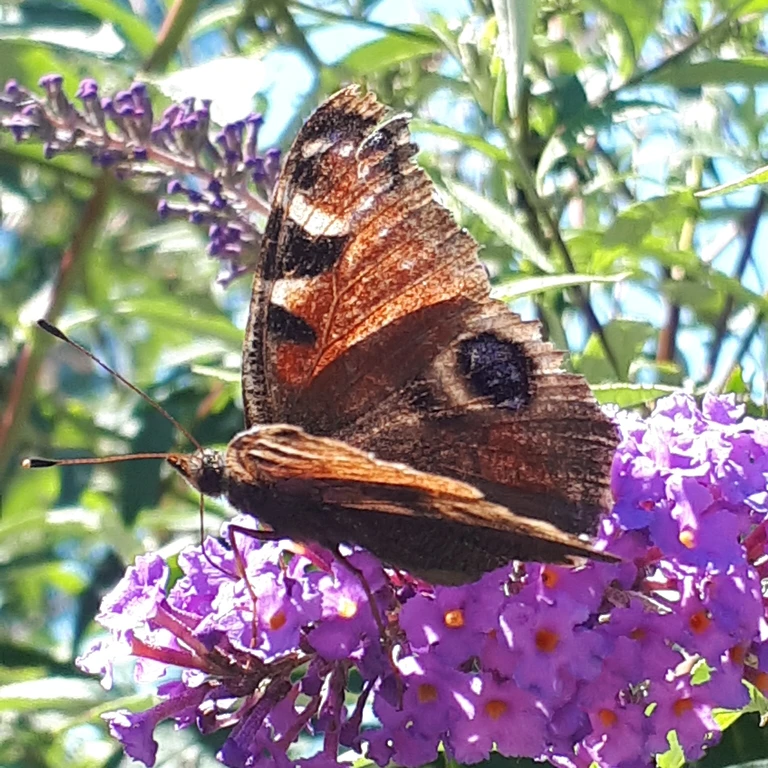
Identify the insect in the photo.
Aglais io
